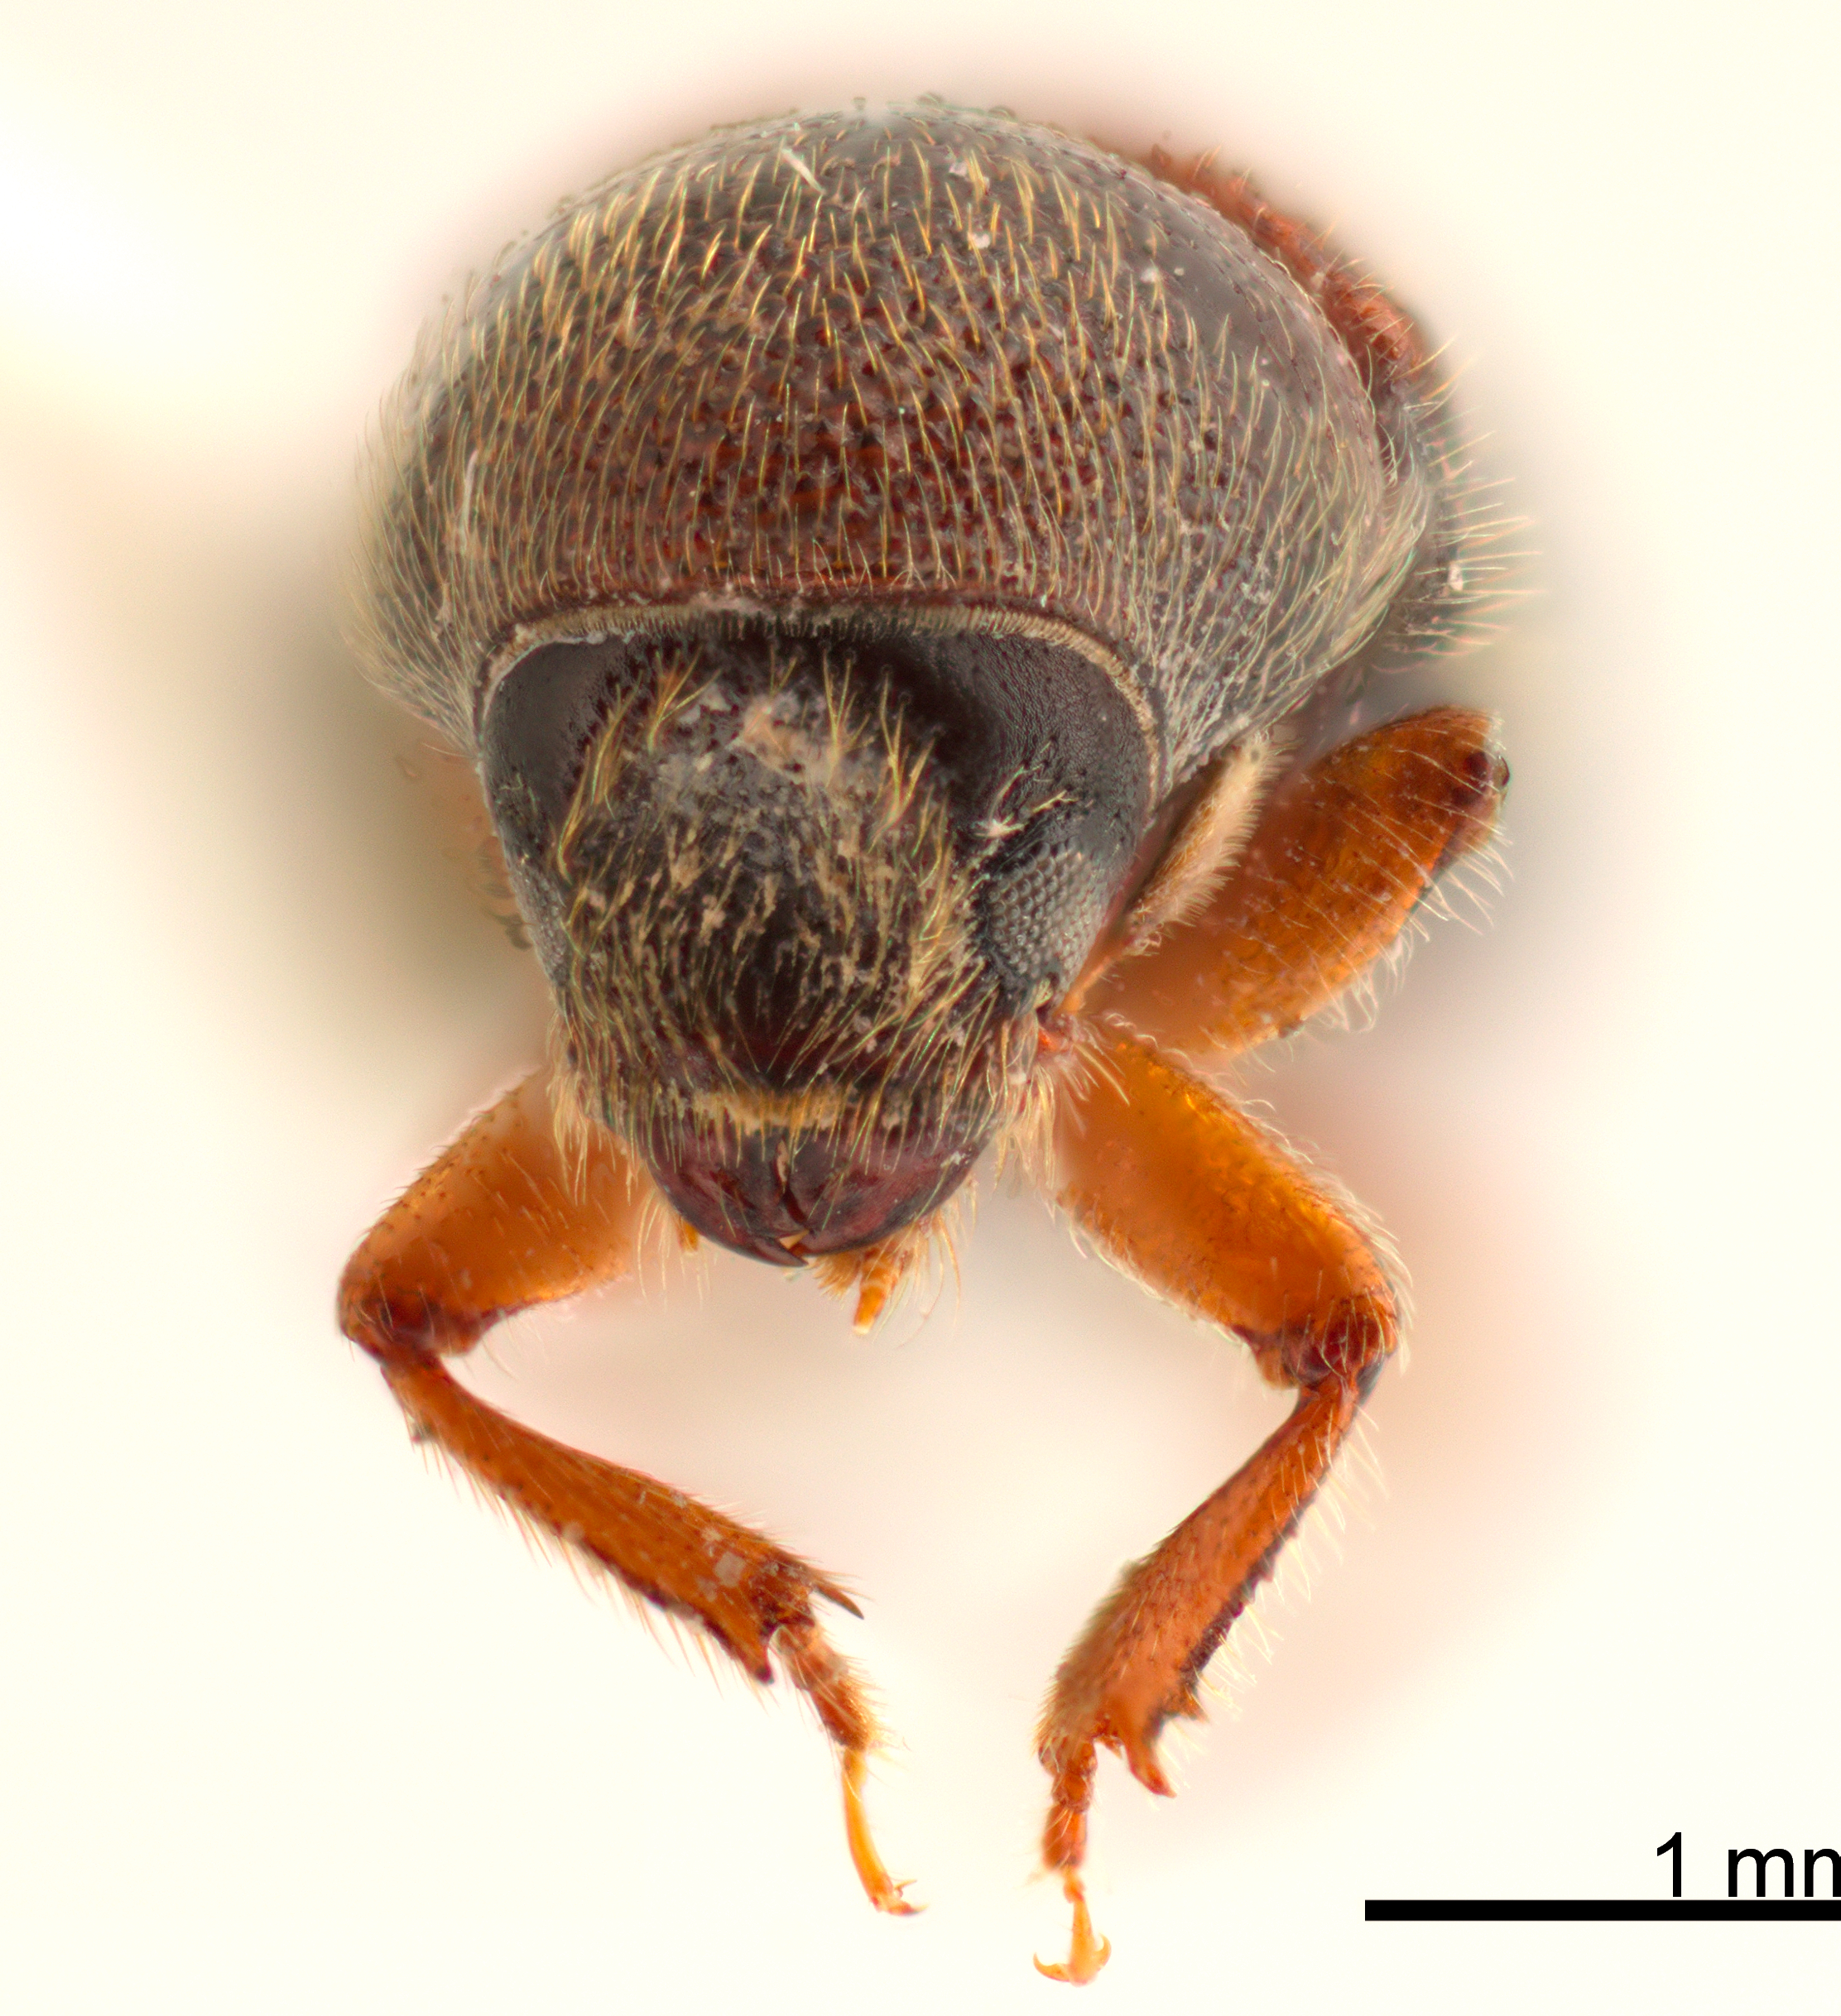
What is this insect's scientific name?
Araptus impensus
